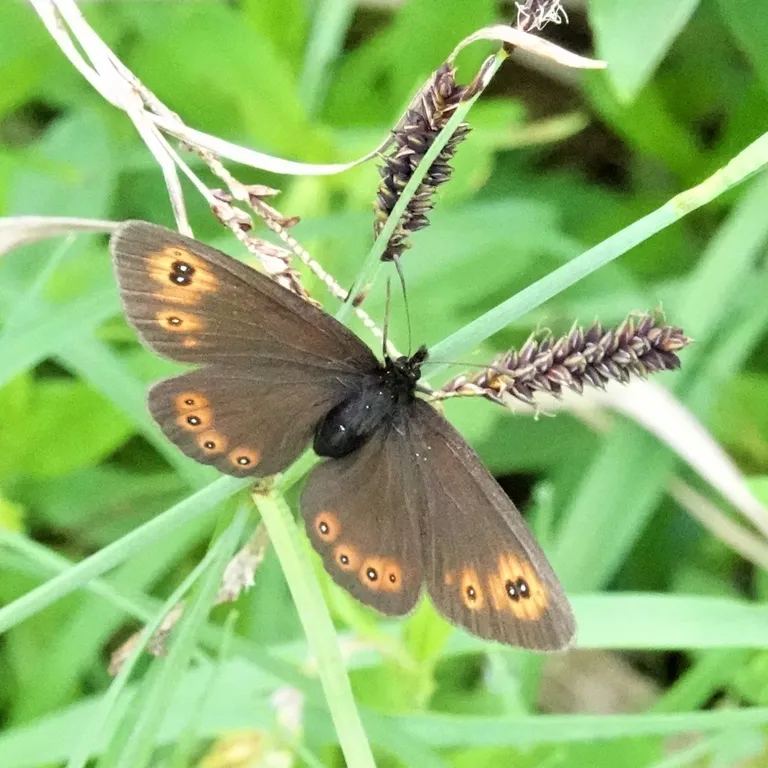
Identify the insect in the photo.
Erebia medusa
